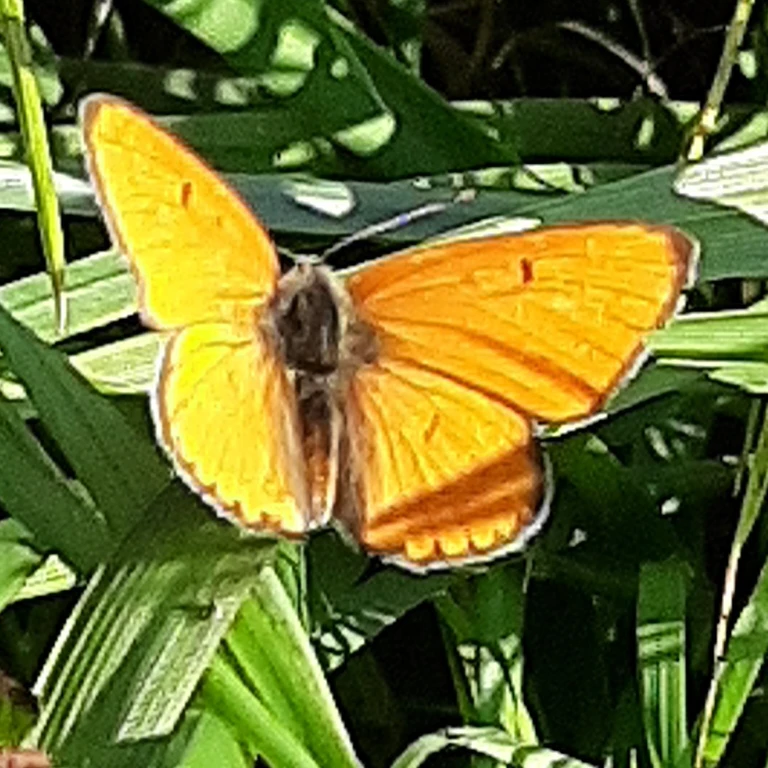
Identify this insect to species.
Lycaena dispar
